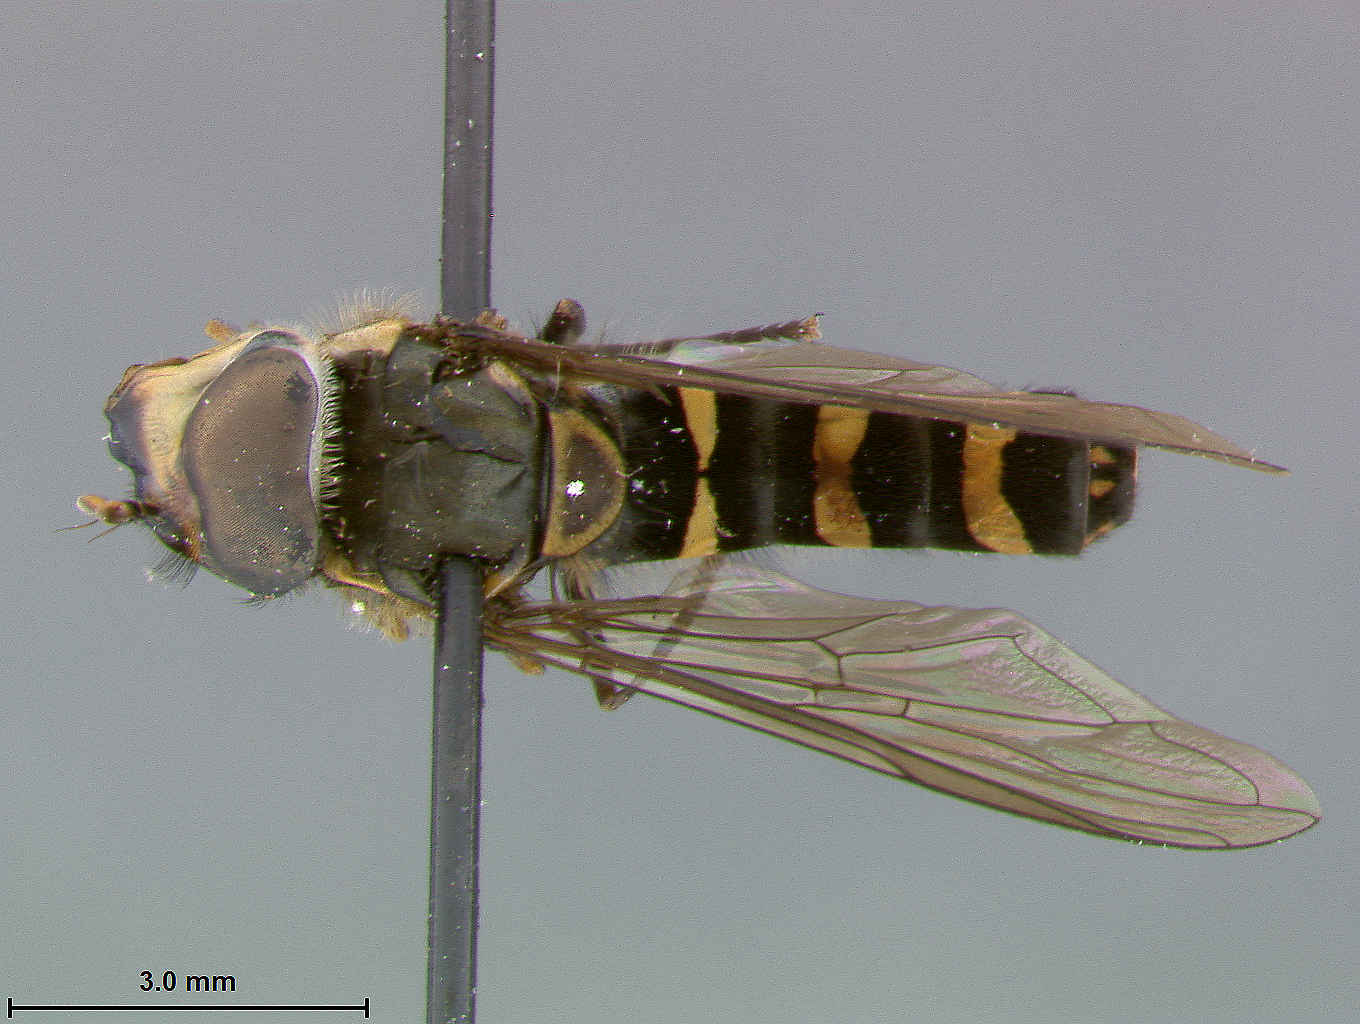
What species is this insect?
Allograpta flavomaculata
